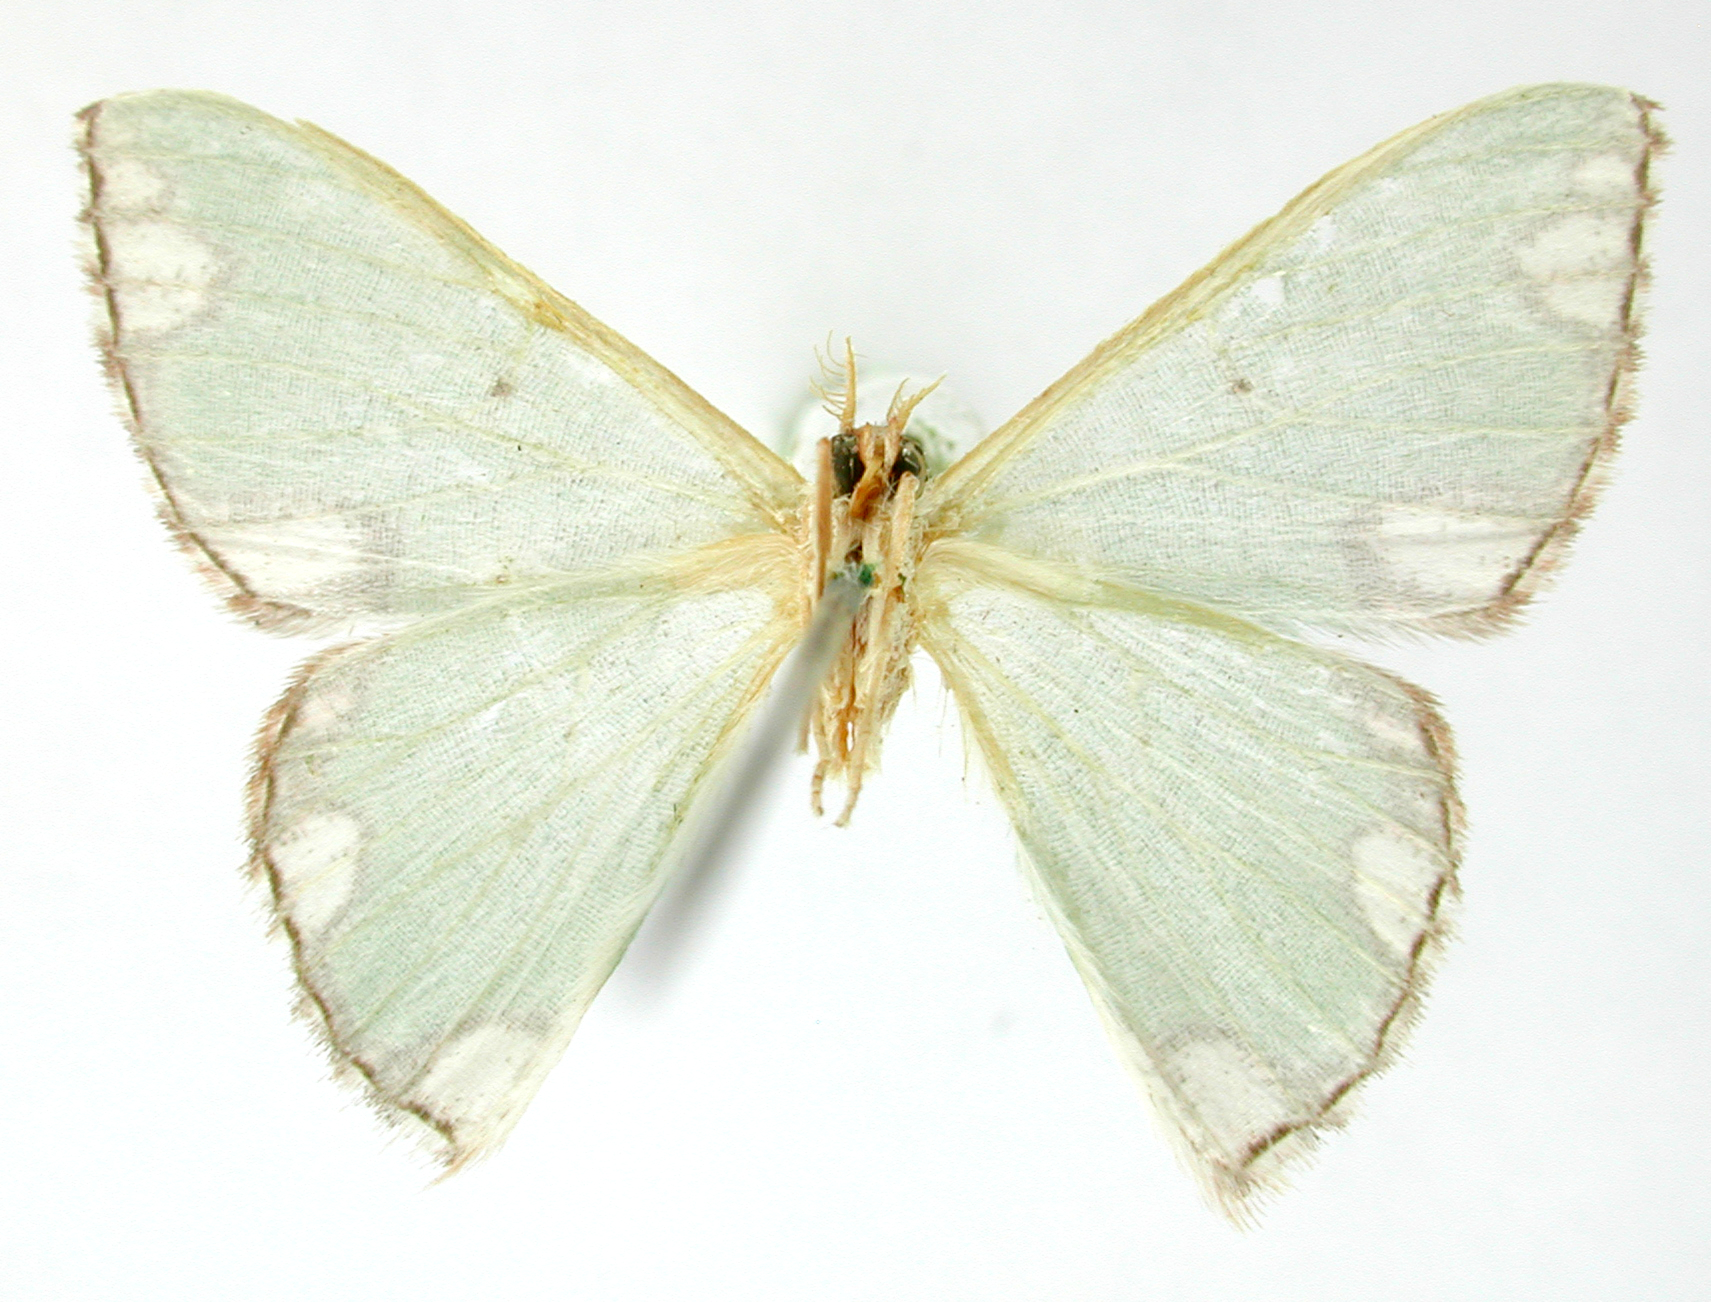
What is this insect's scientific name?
Racheolopha carnelunata
